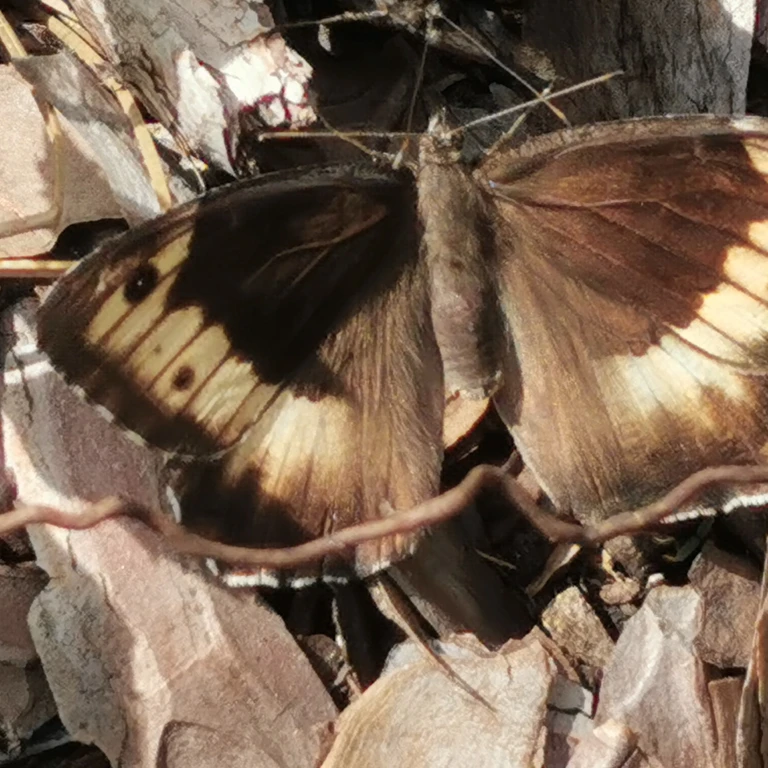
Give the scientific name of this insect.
Hipparchia alcyone
